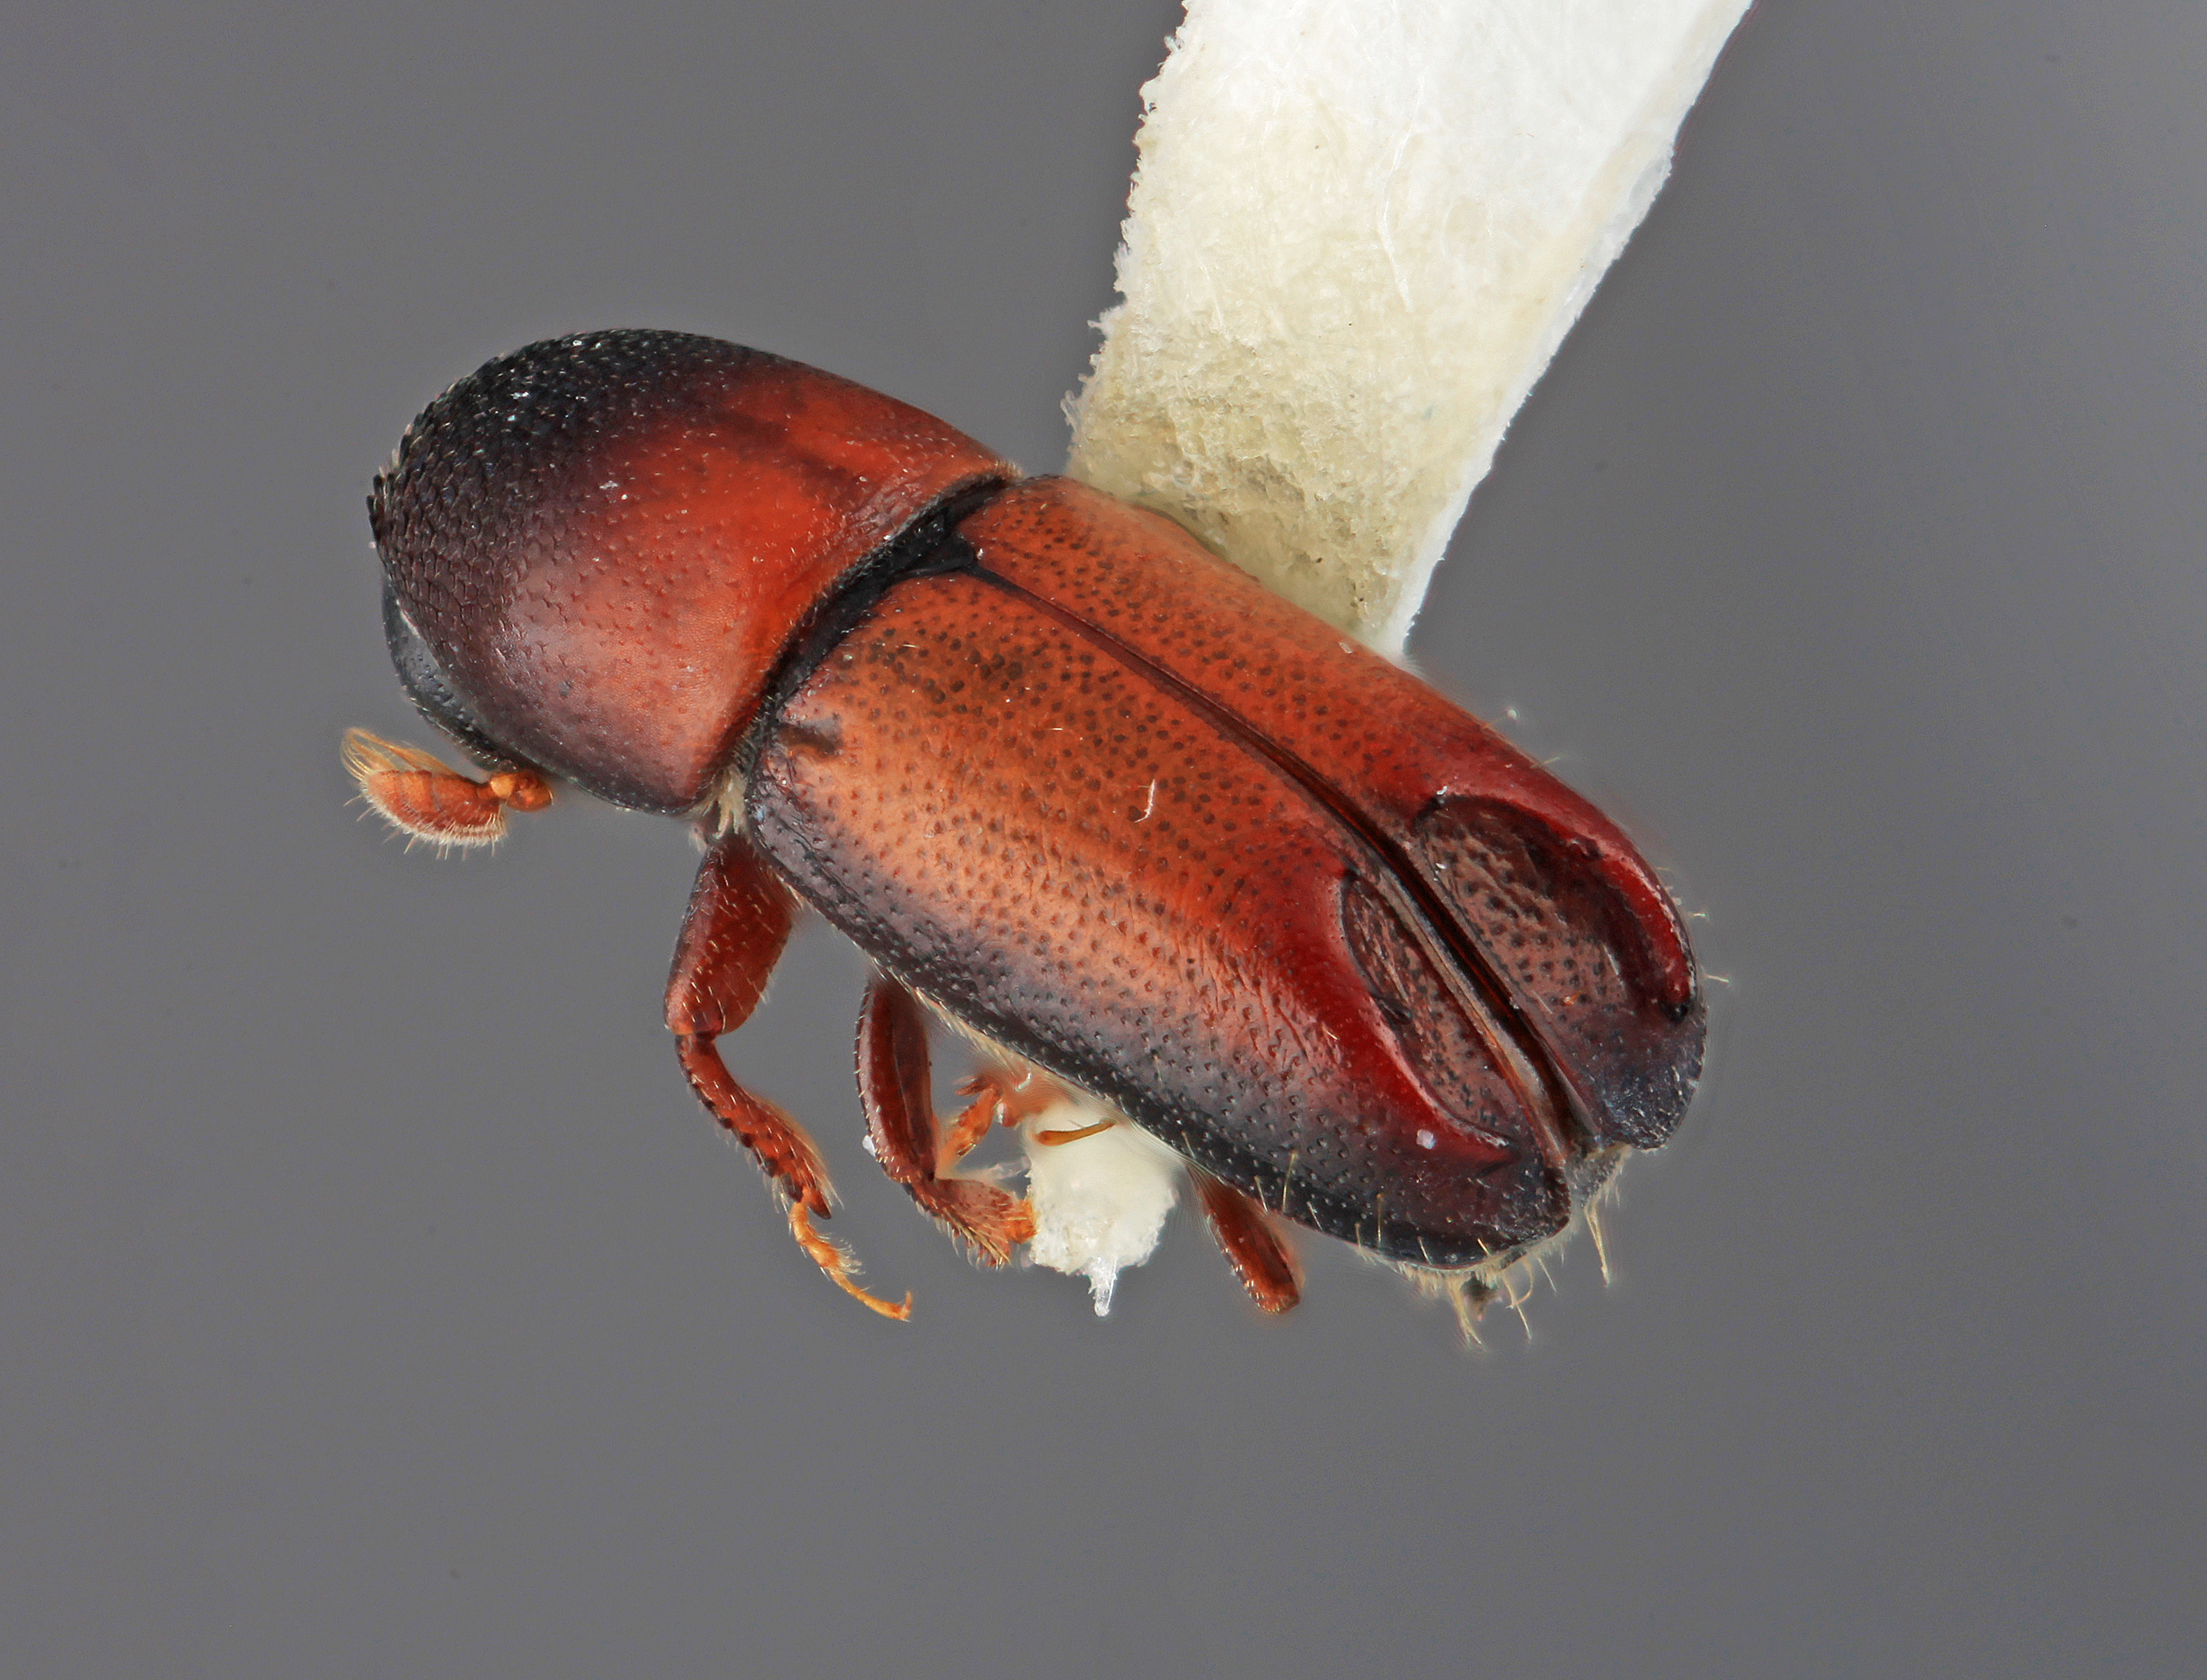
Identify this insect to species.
Tricolus subrufus
